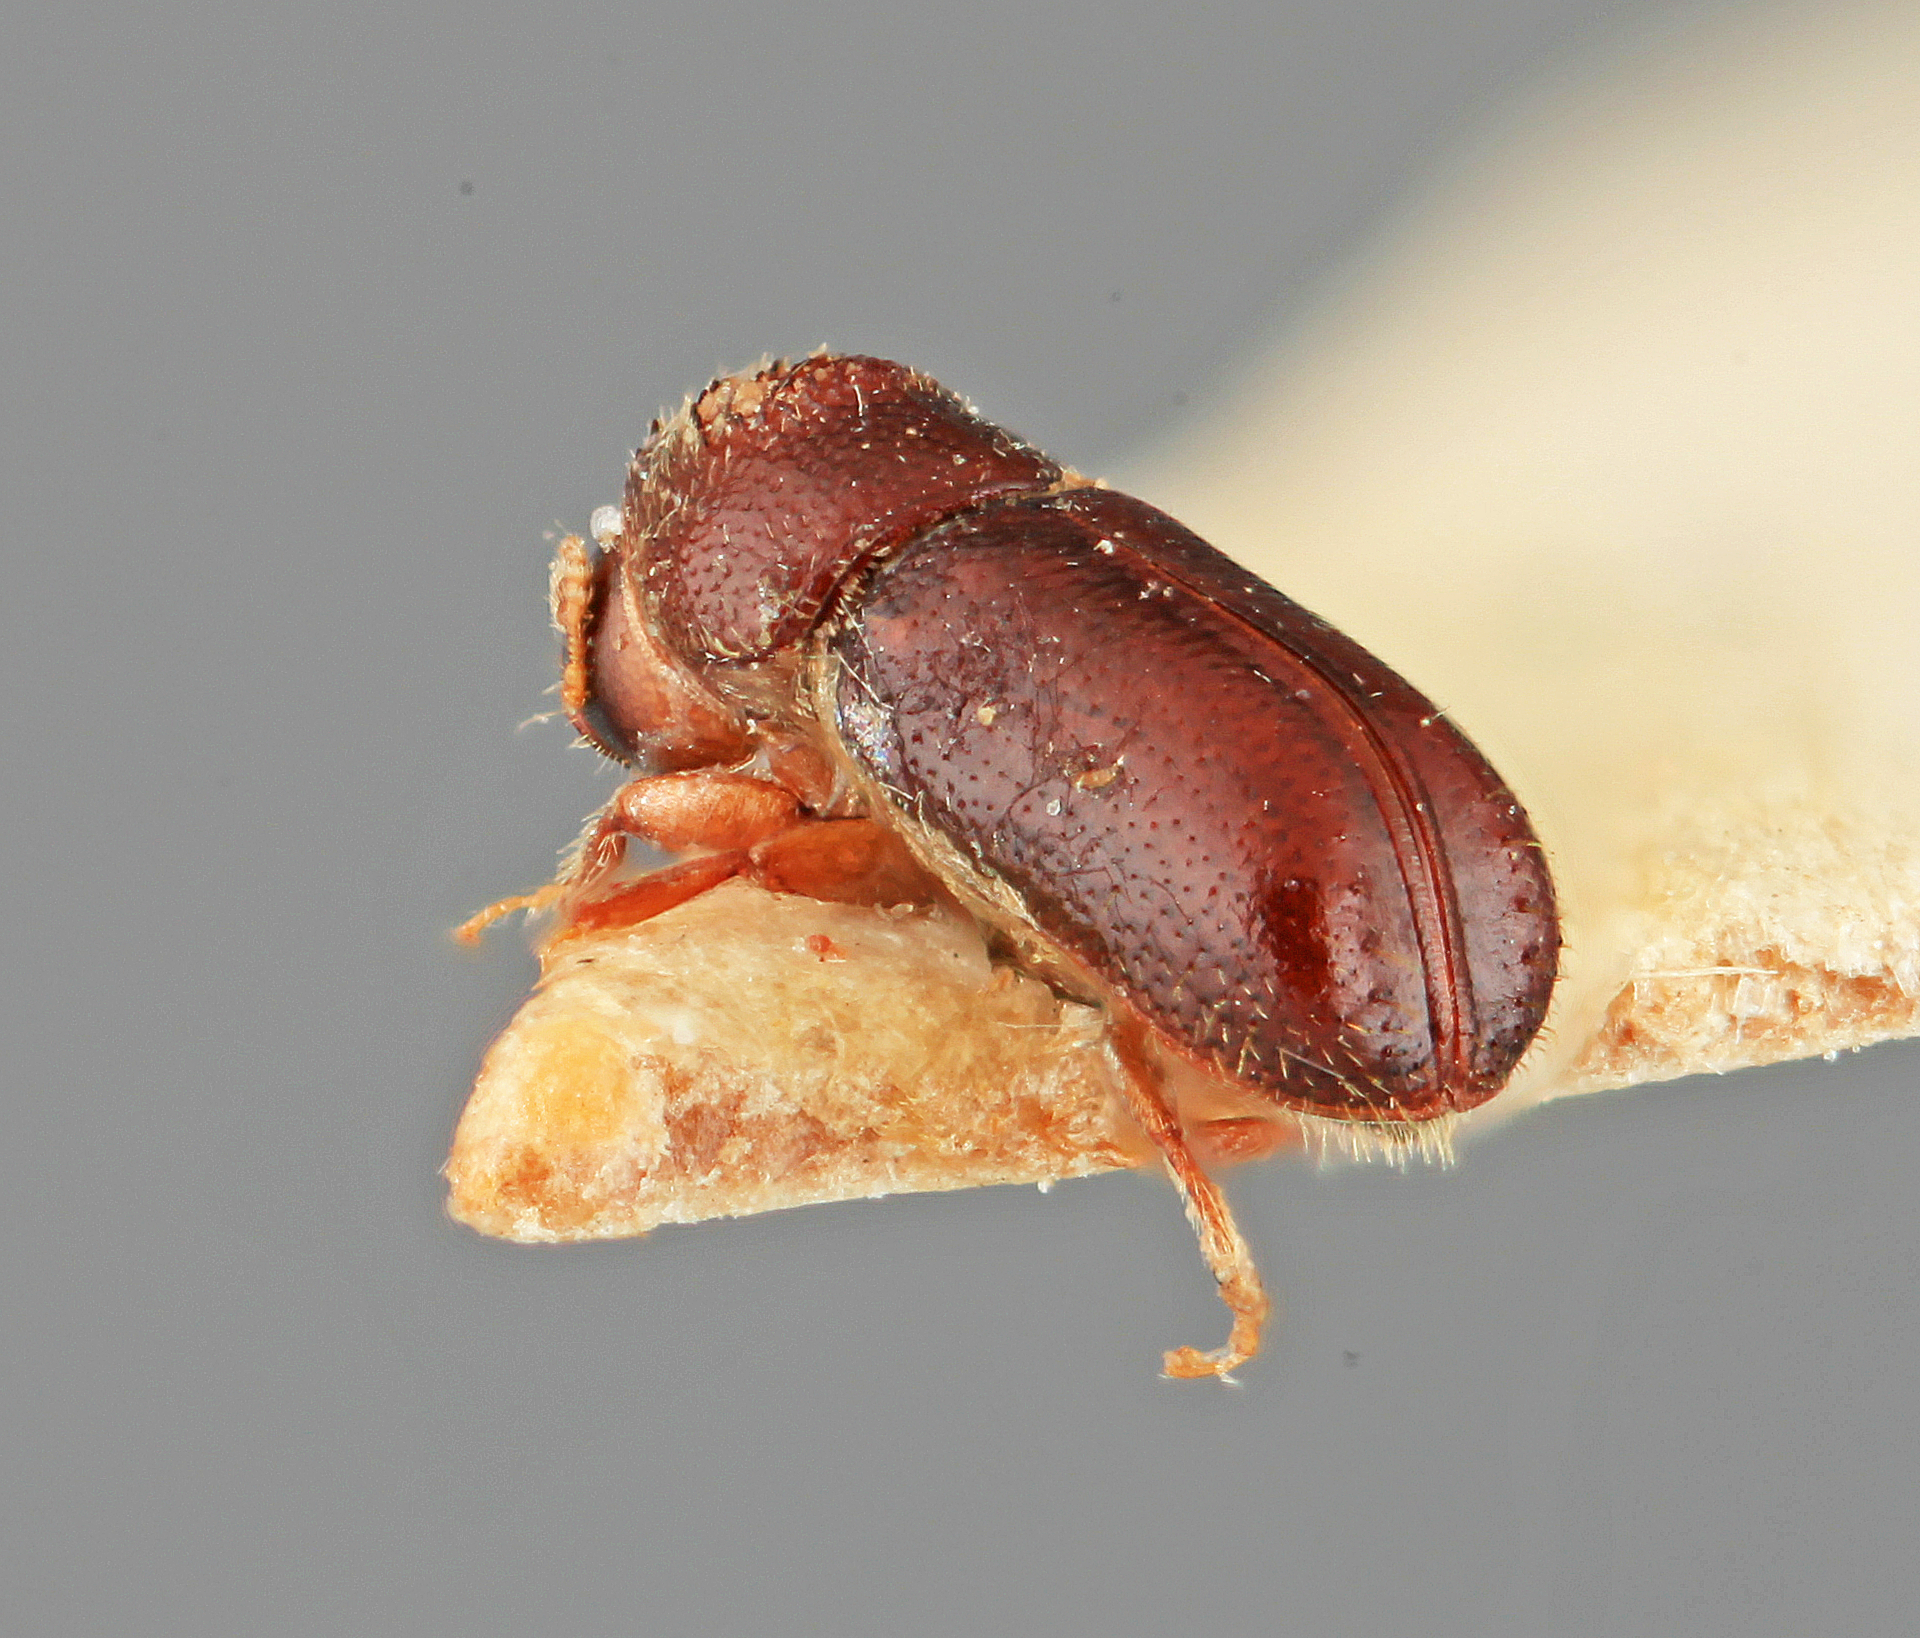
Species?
Pityophthorus cedri
